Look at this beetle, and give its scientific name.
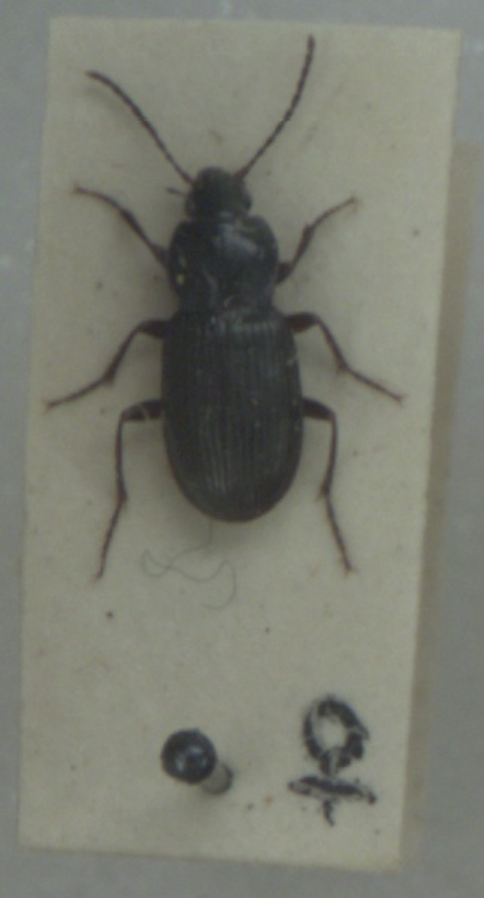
Pterostichus vernalis
